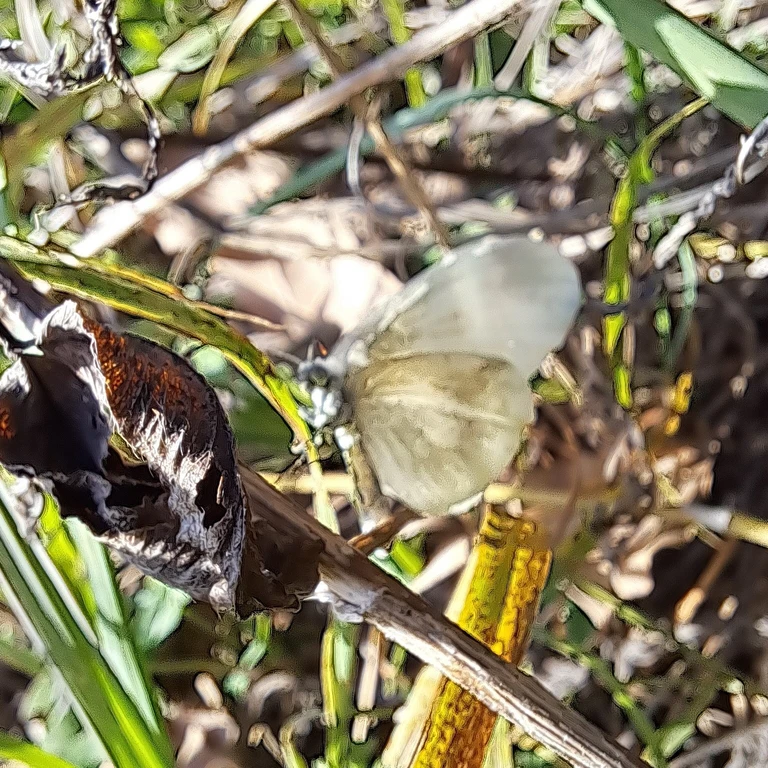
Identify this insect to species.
Leptidea sinapis/juvernica
